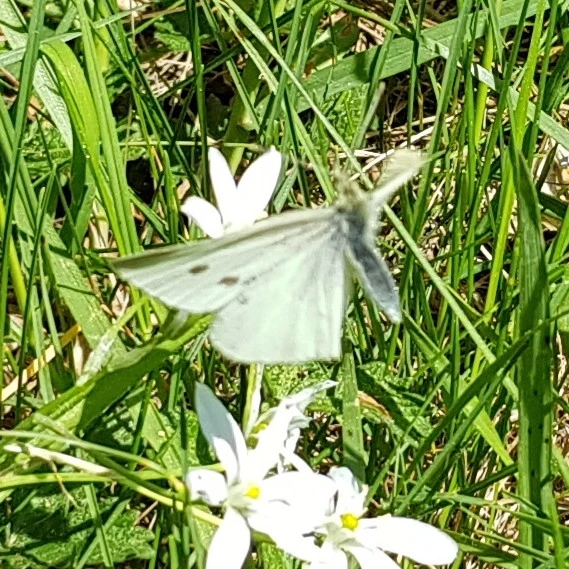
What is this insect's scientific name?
Pieris rapae
